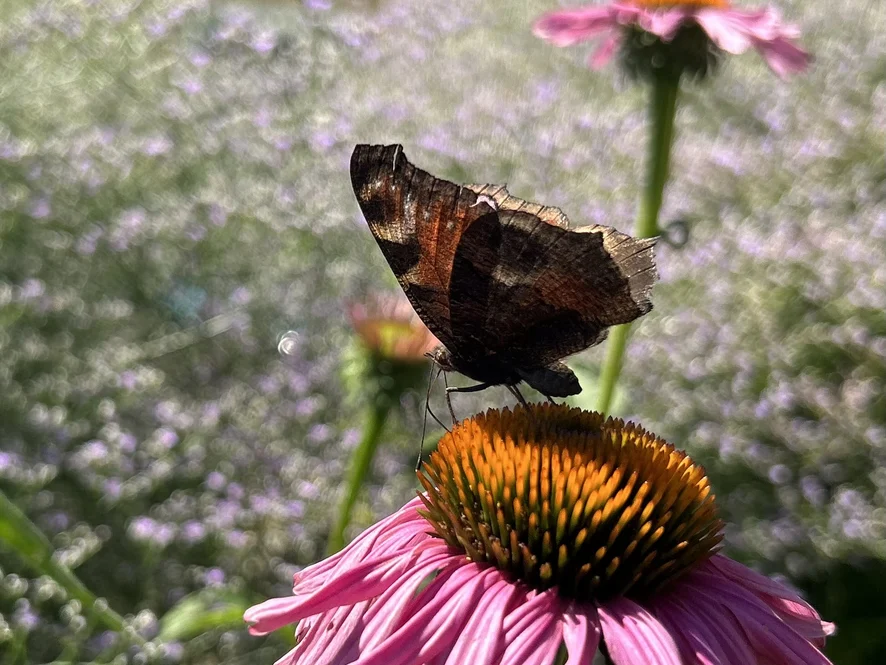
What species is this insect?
Aglais io
